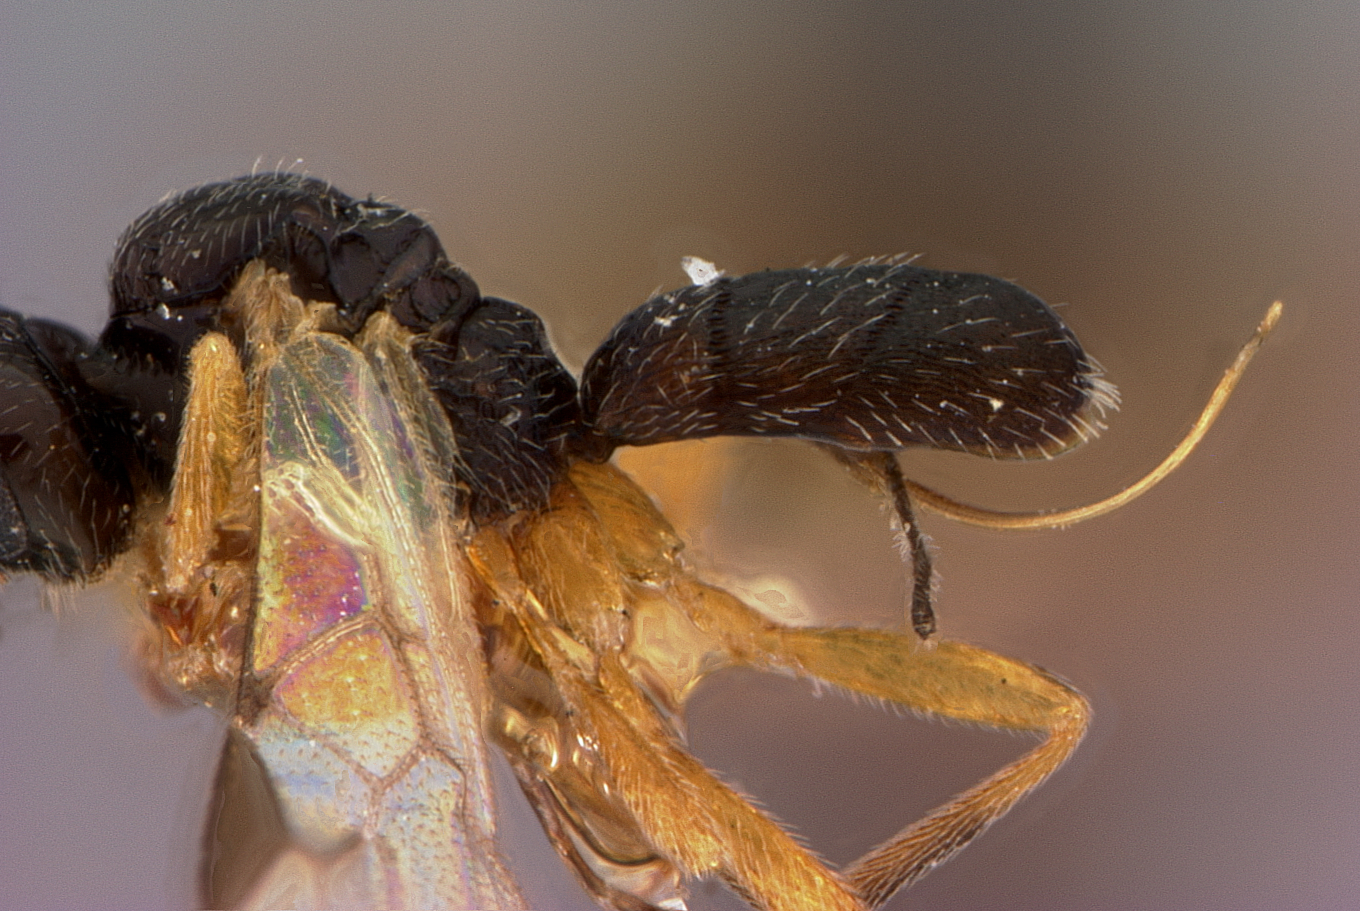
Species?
Triaspis abditiva
